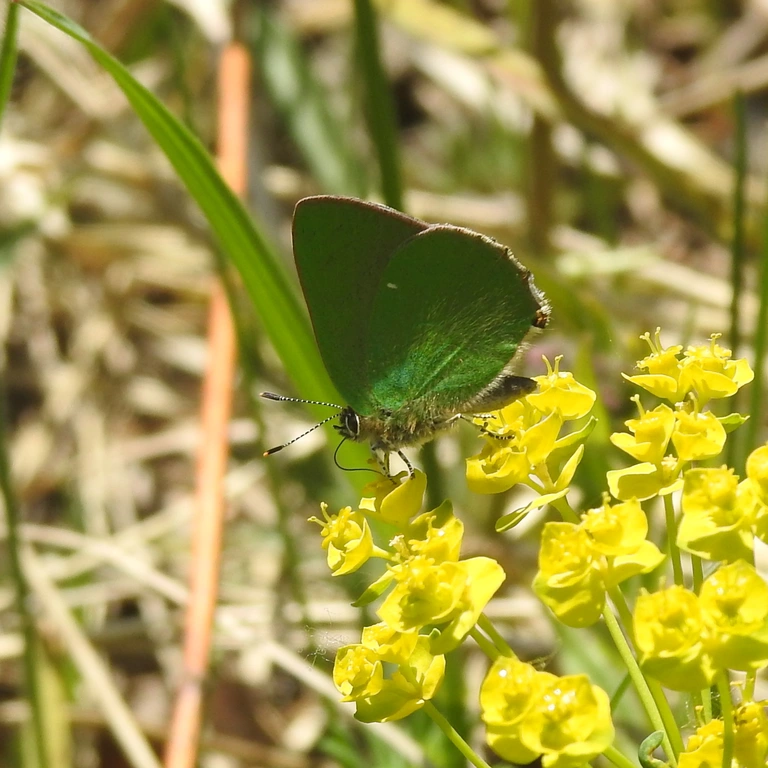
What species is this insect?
Callophrys rubi
